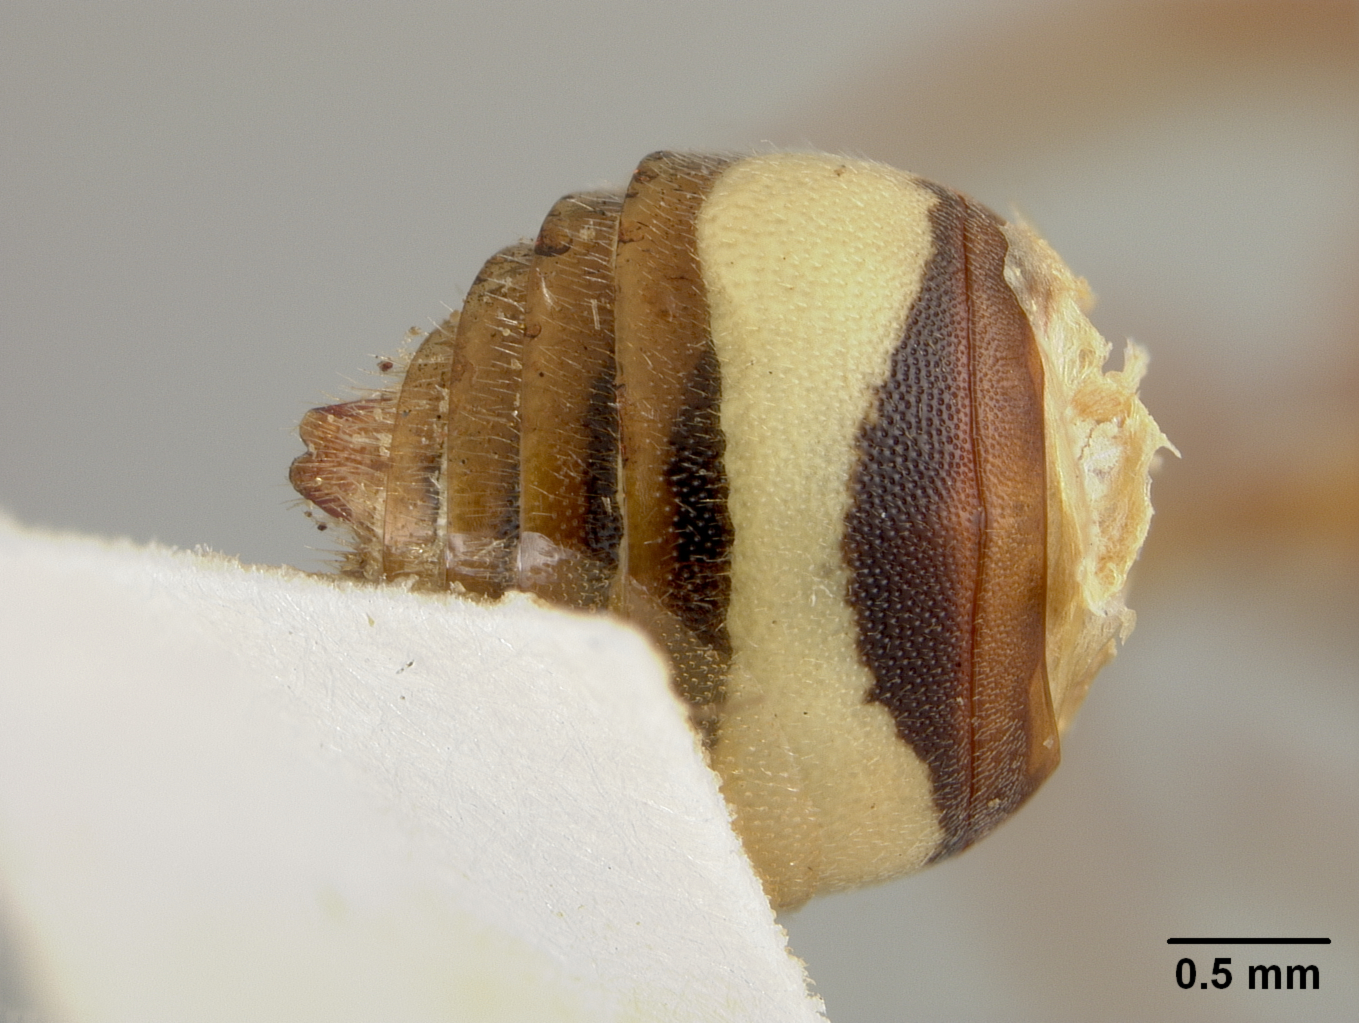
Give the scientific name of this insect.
Nomada uhleri
